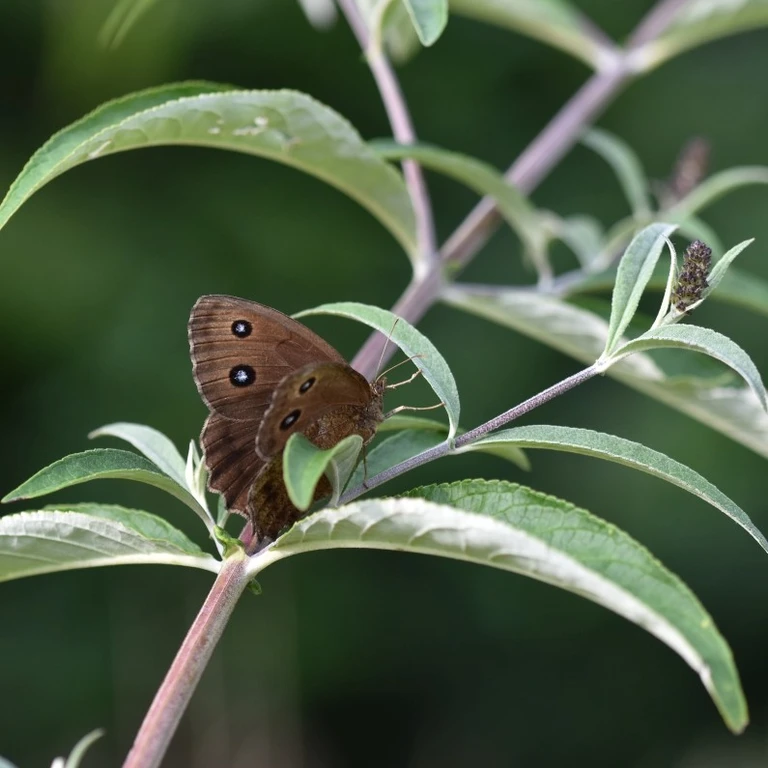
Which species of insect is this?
Minois dryas
